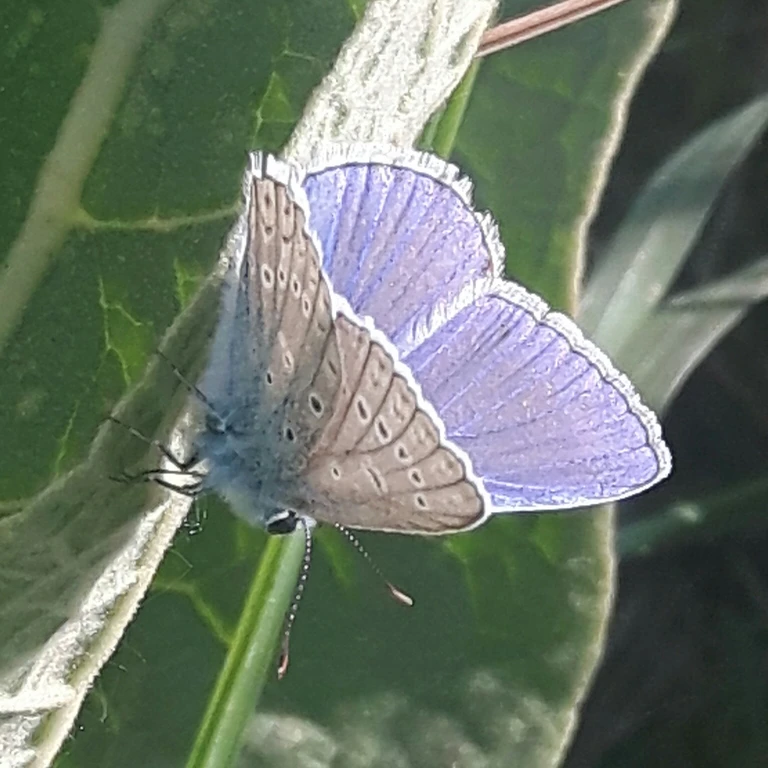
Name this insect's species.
Polyommatus icarus
